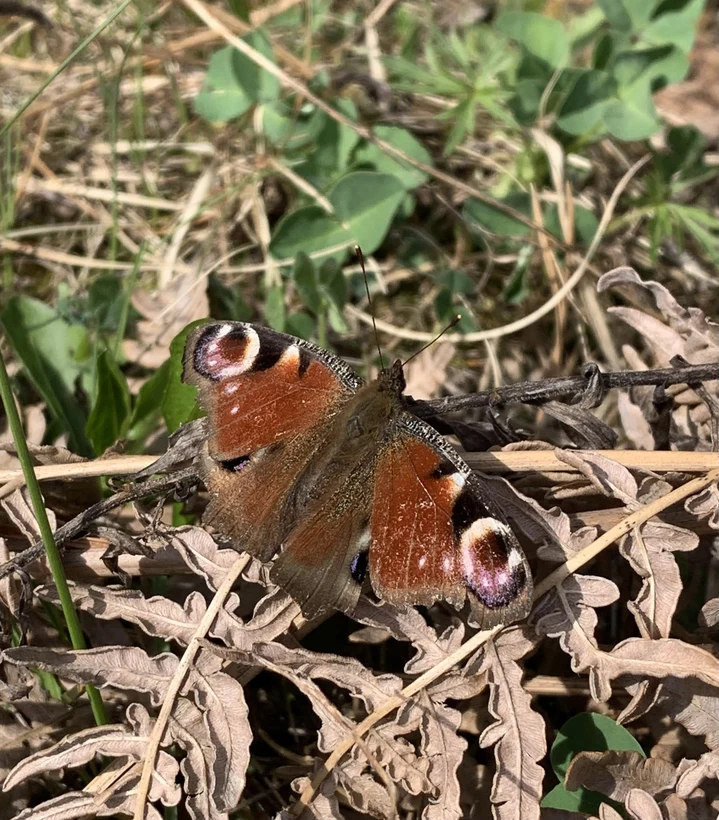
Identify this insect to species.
Aglais io
